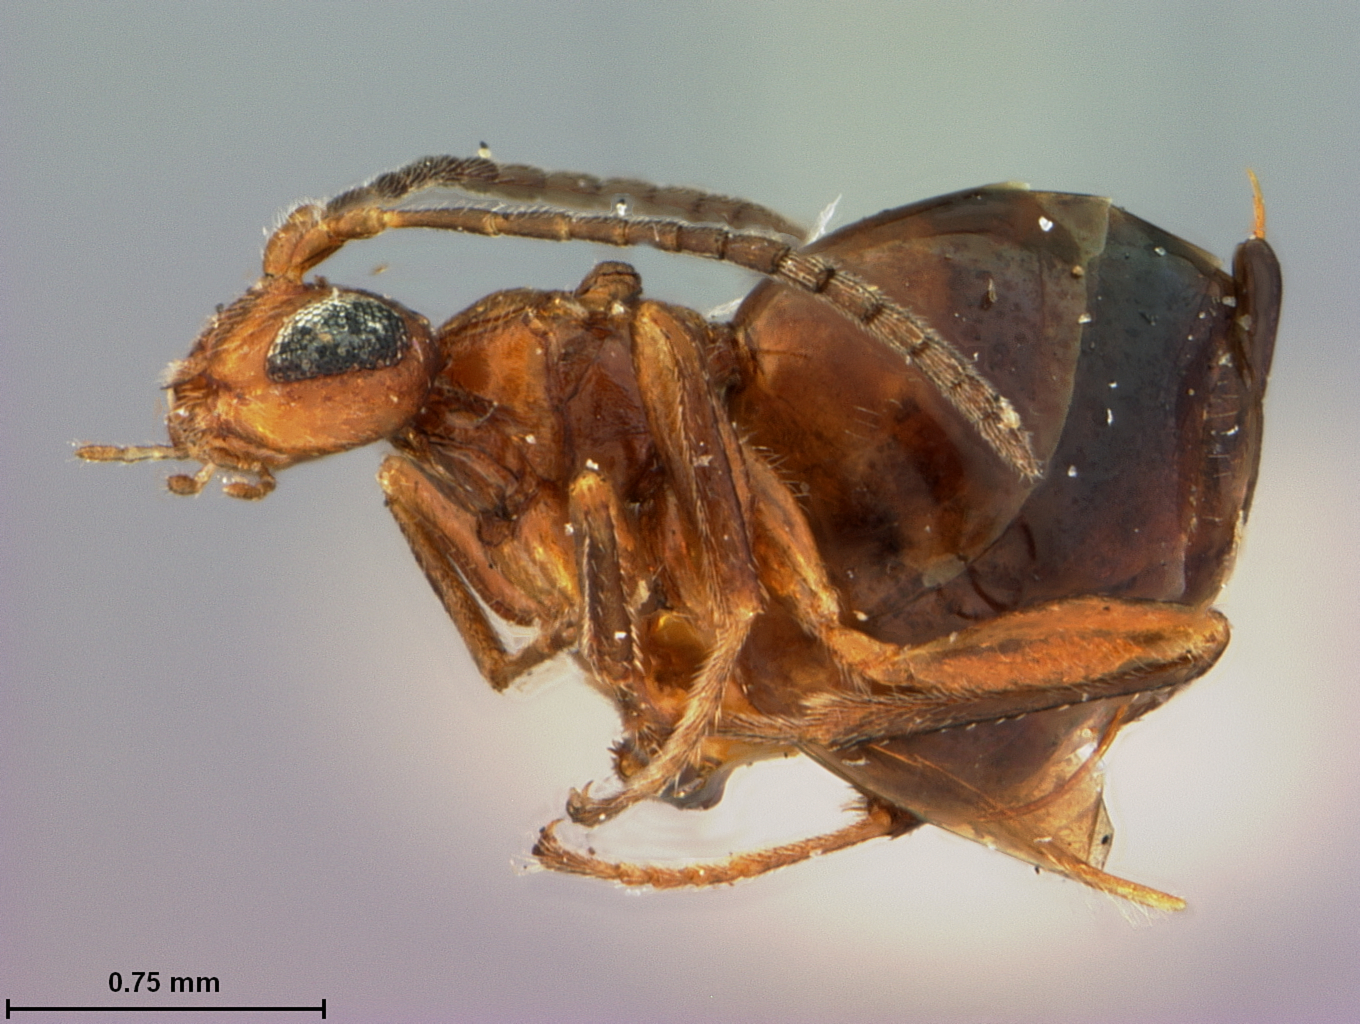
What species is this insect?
Parateras hubbardi
